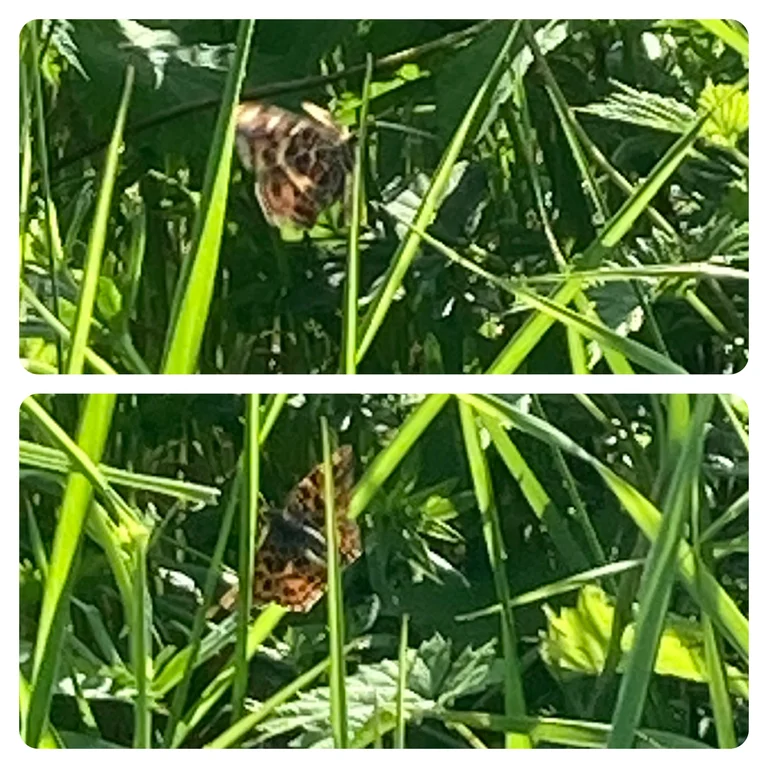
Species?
Araschnia levana
